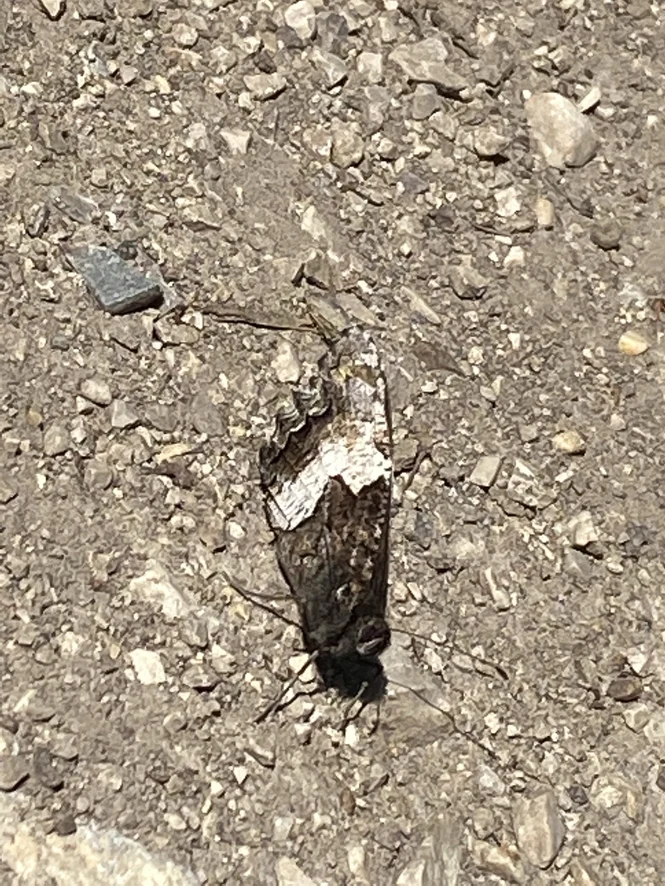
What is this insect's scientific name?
Hipparchia alcyone
